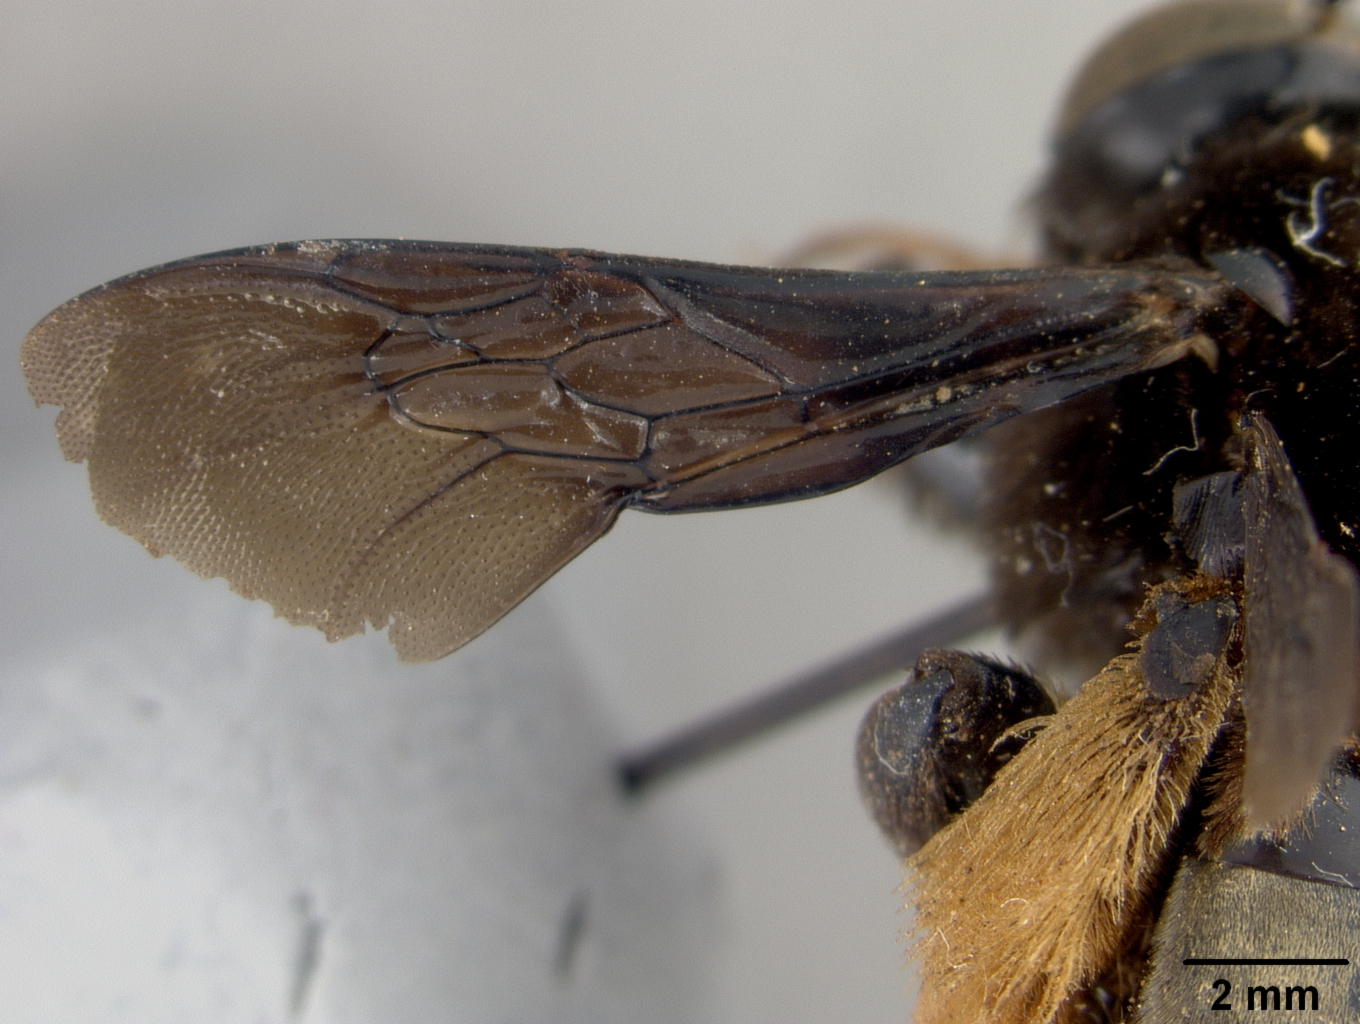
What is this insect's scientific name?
Epicharis cisnerosi
